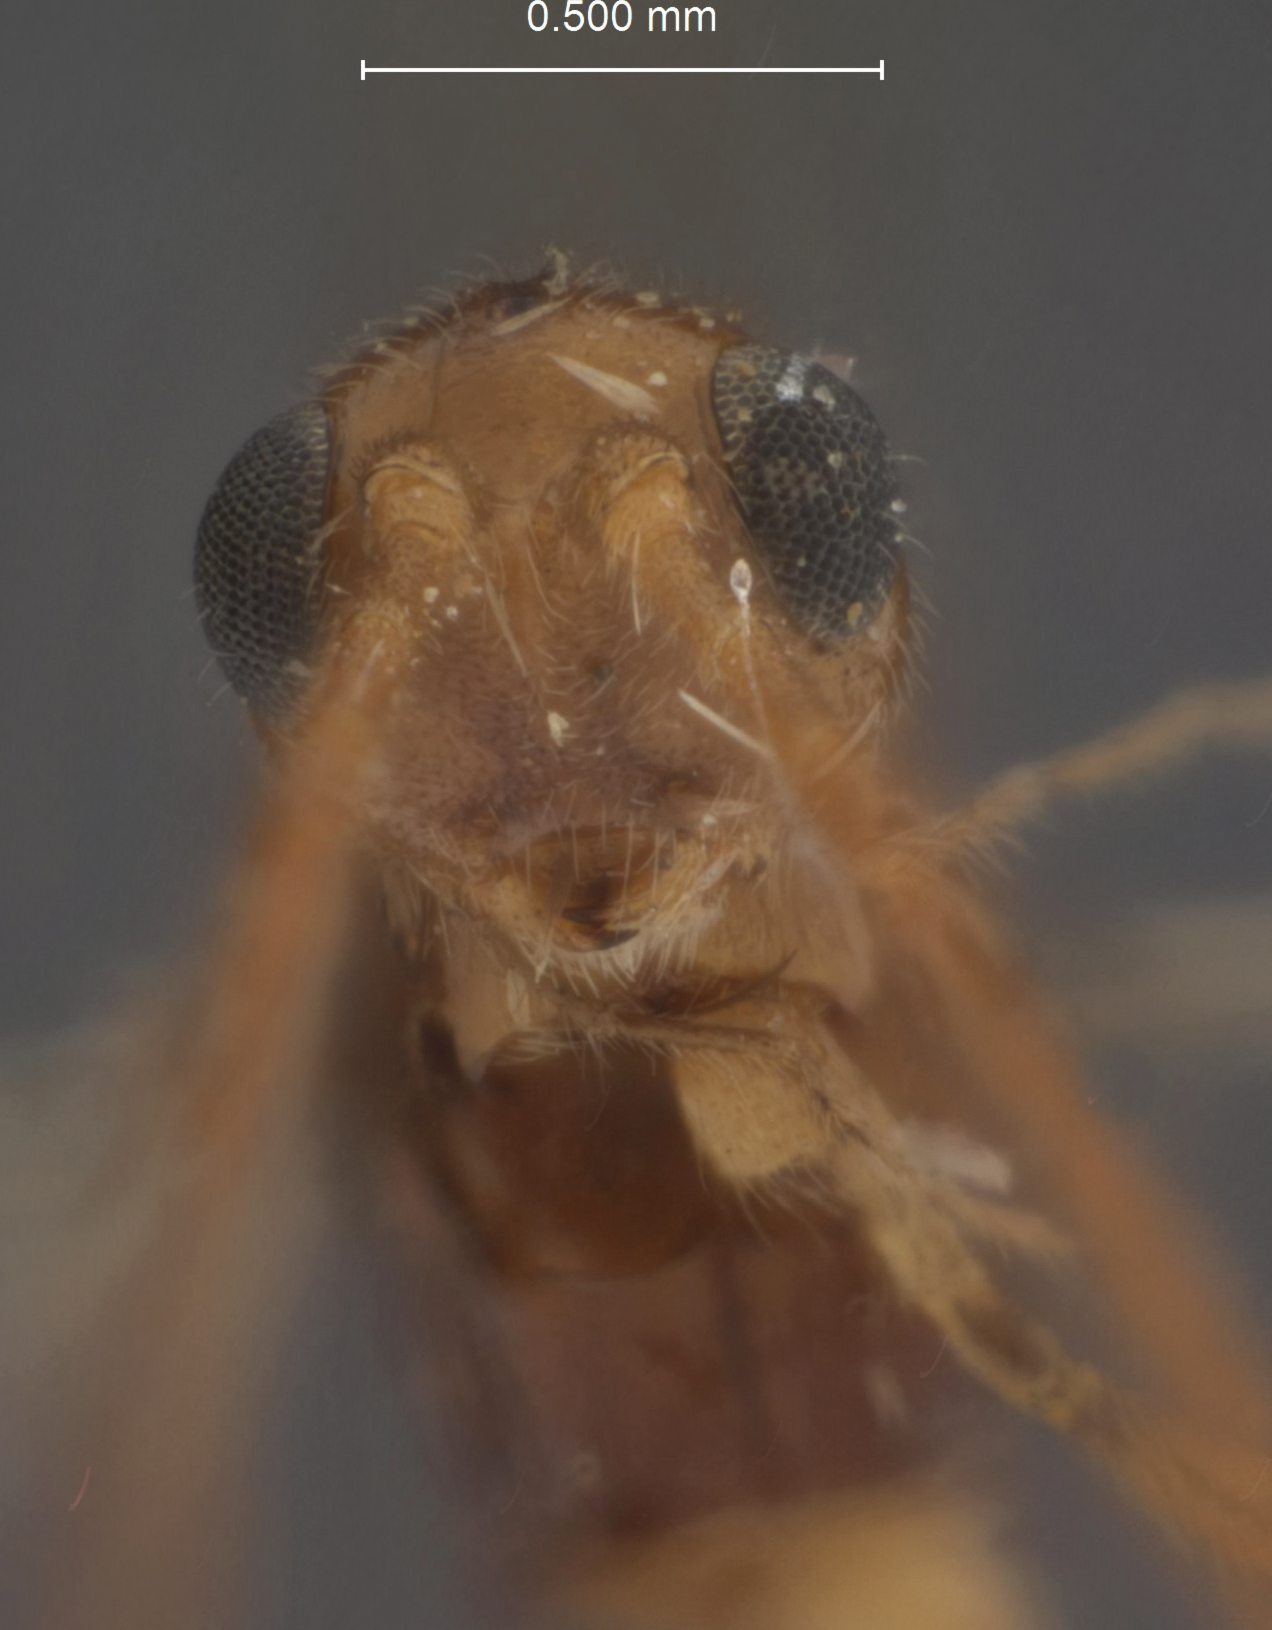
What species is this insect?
Neontsira typica
